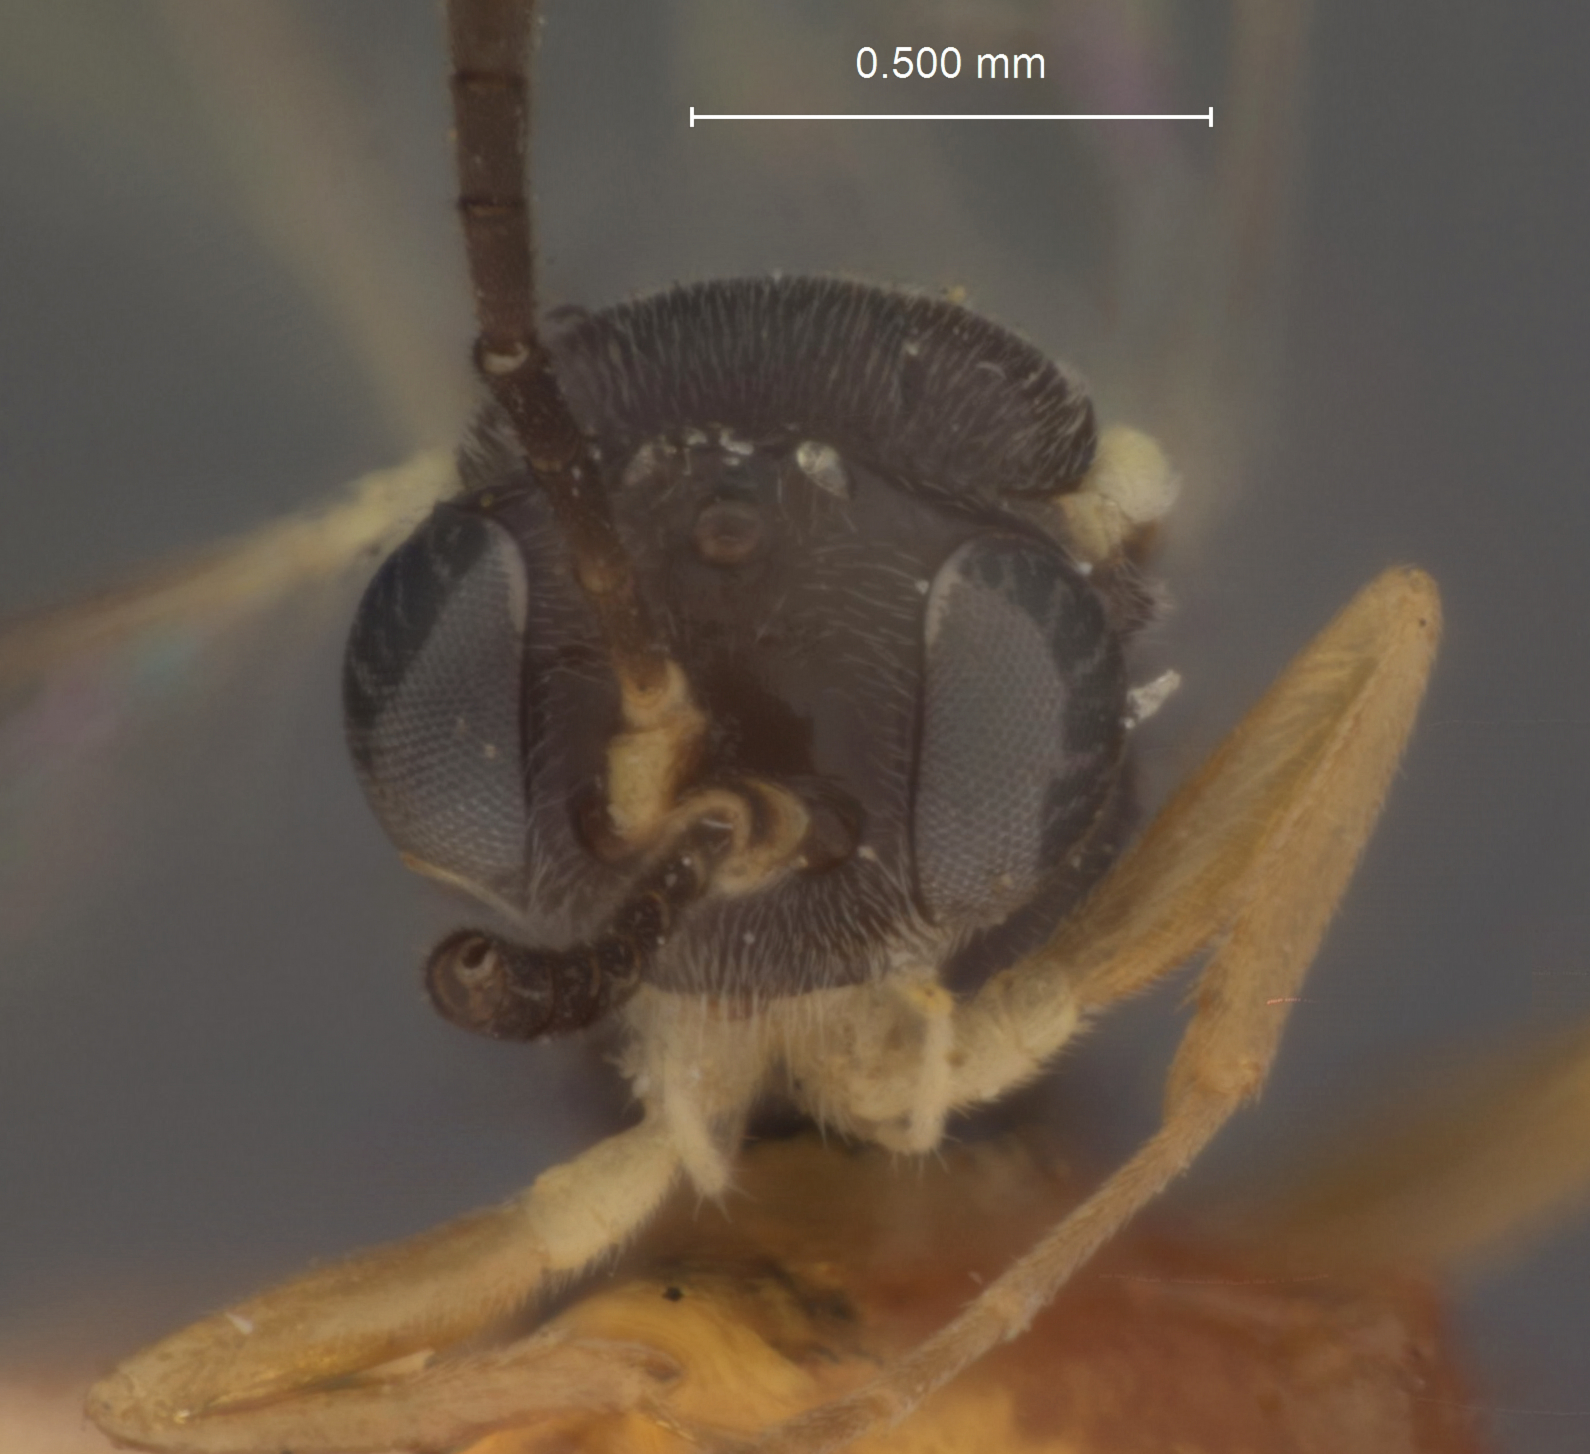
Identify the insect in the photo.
Hemiteles alticola
